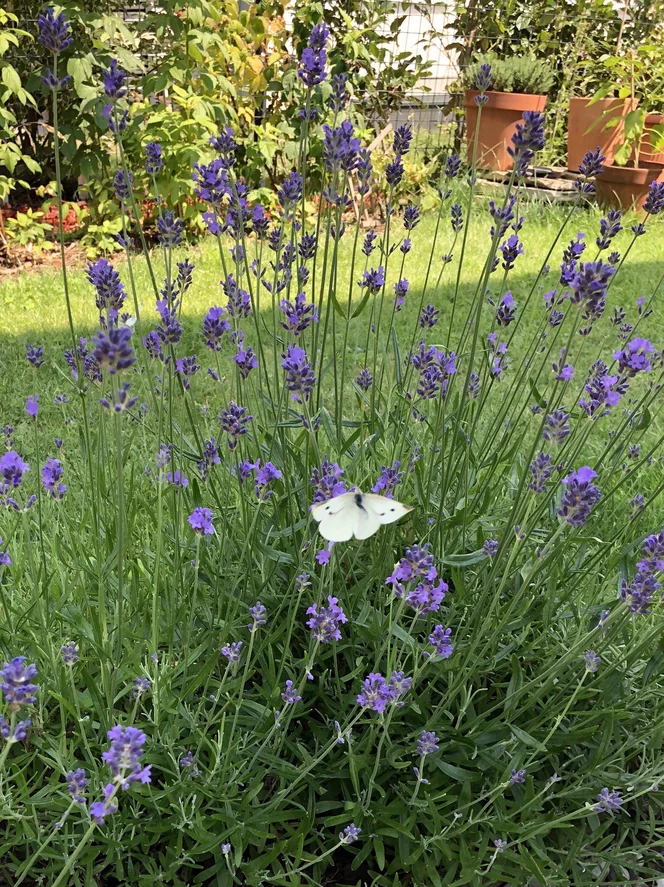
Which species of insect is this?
Pieris rapae
